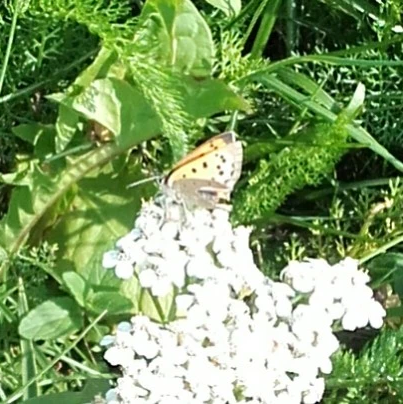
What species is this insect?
Lycaena phlaeas
